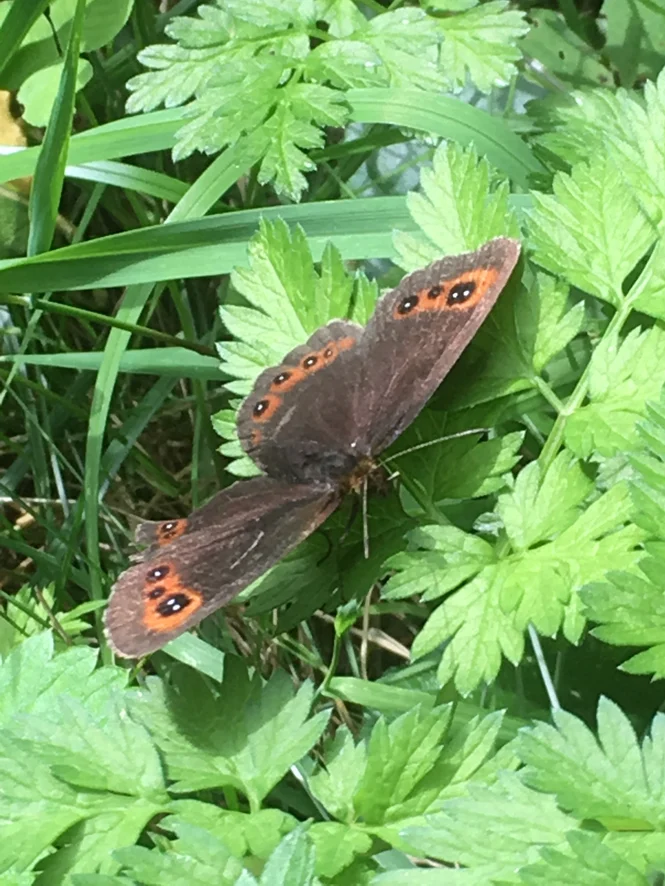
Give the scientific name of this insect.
Erebia aethiops
